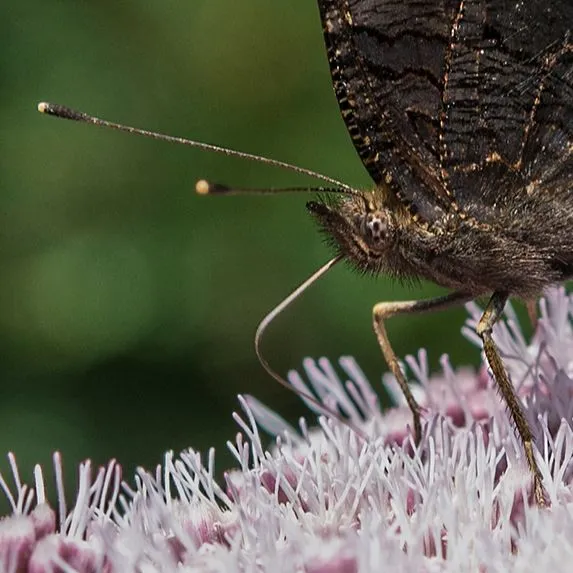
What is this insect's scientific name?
Aglais io
